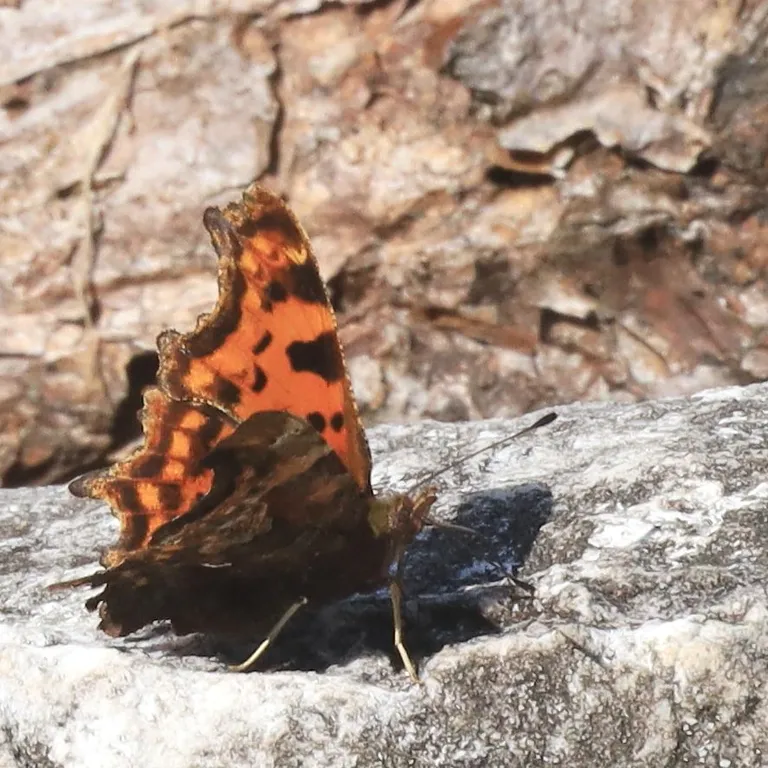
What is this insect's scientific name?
Polygonia c-album
